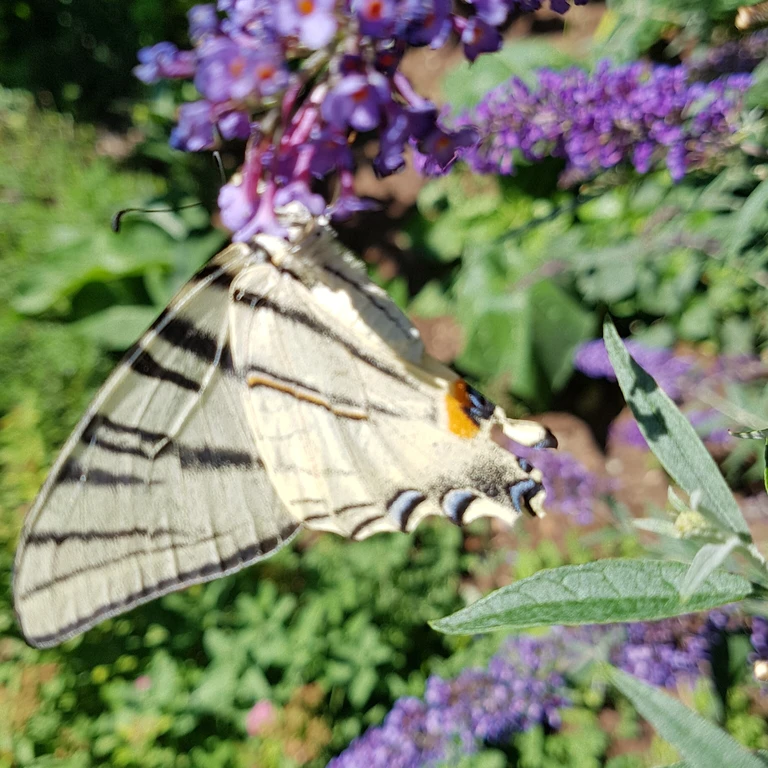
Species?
Iphiclides podalirius
